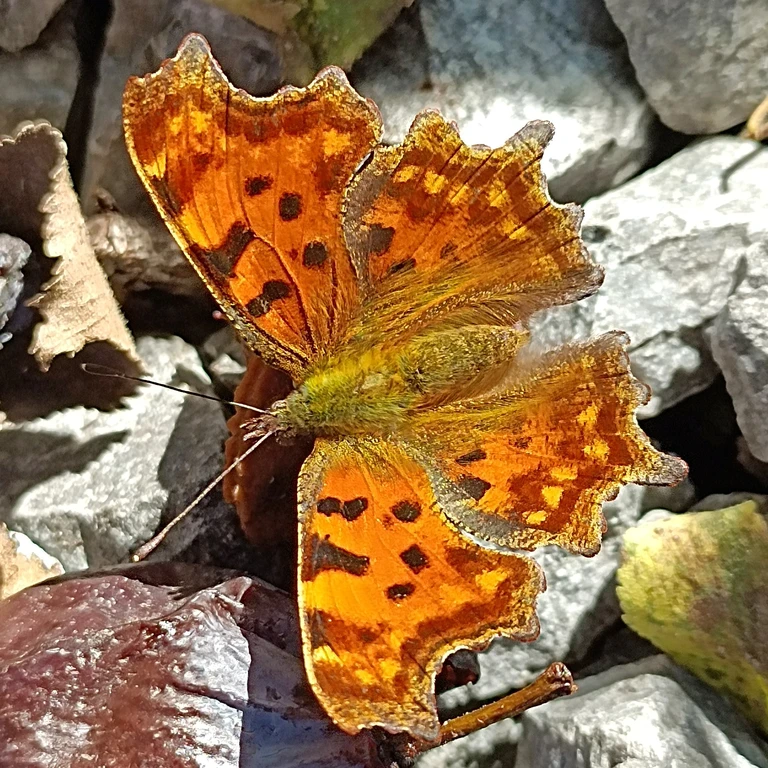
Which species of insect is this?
Polygonia c-album
